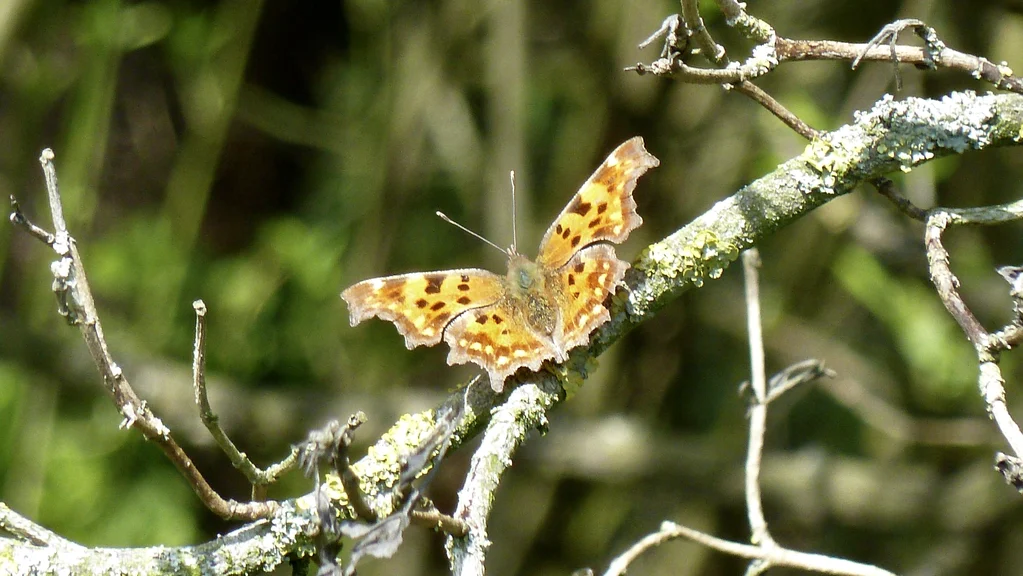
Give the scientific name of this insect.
Polygonia c-album
